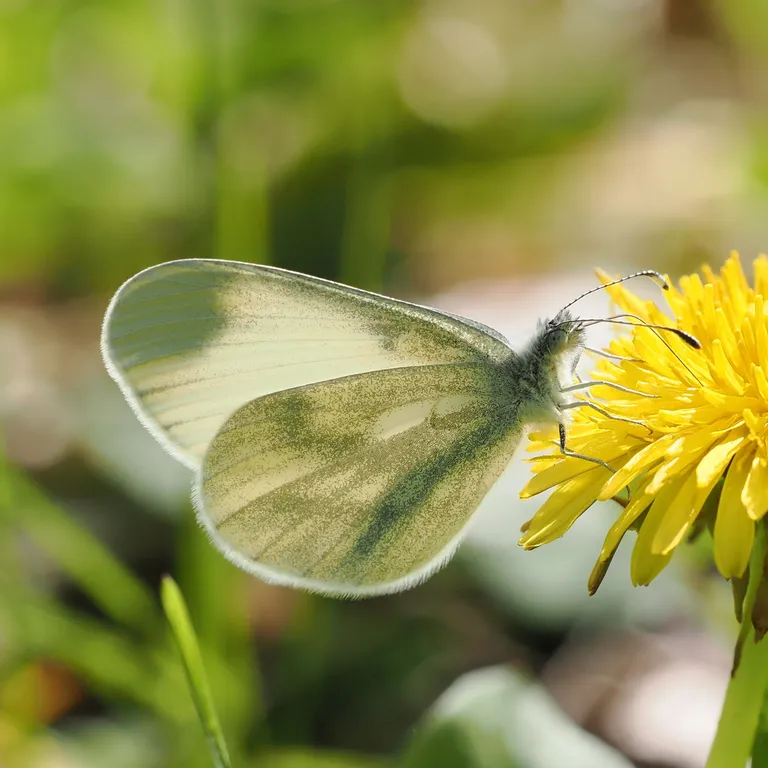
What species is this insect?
Leptidea sinapis/juvernica
